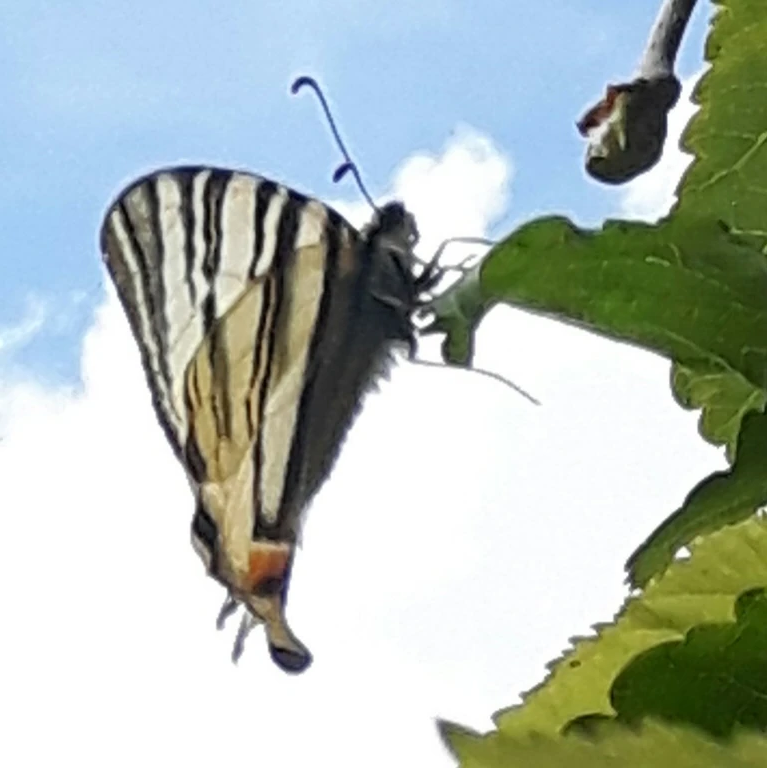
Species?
Iphiclides podalirius
